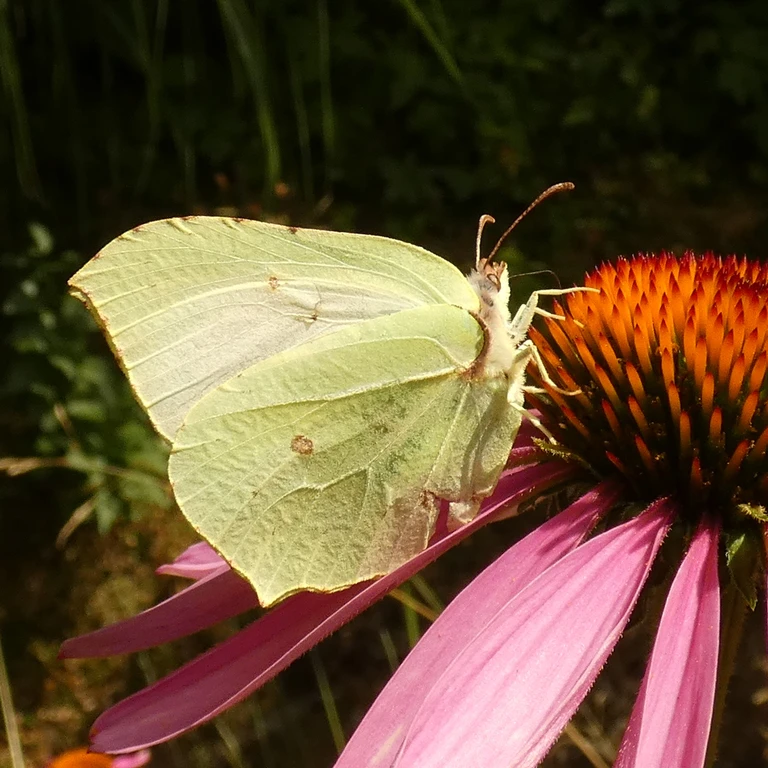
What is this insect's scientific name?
Gonepteryx rhamni
